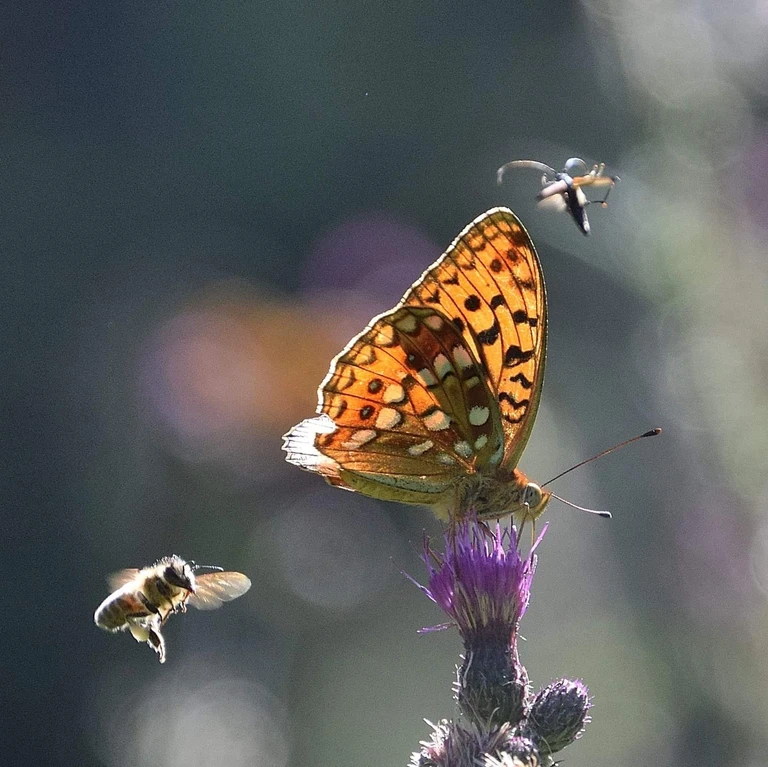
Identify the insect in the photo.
Fabriciana adippe
